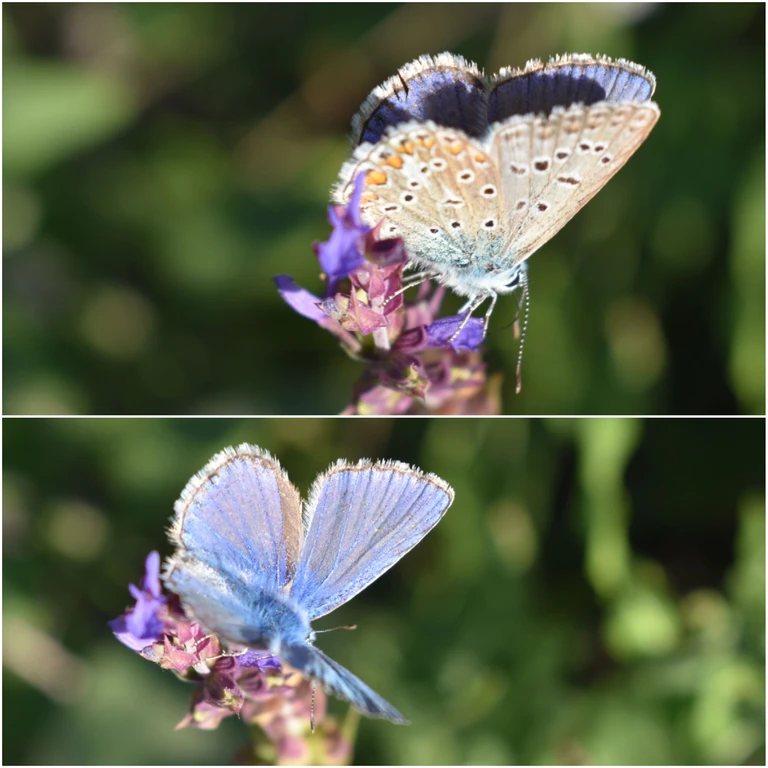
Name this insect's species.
Polyommatus icarus
